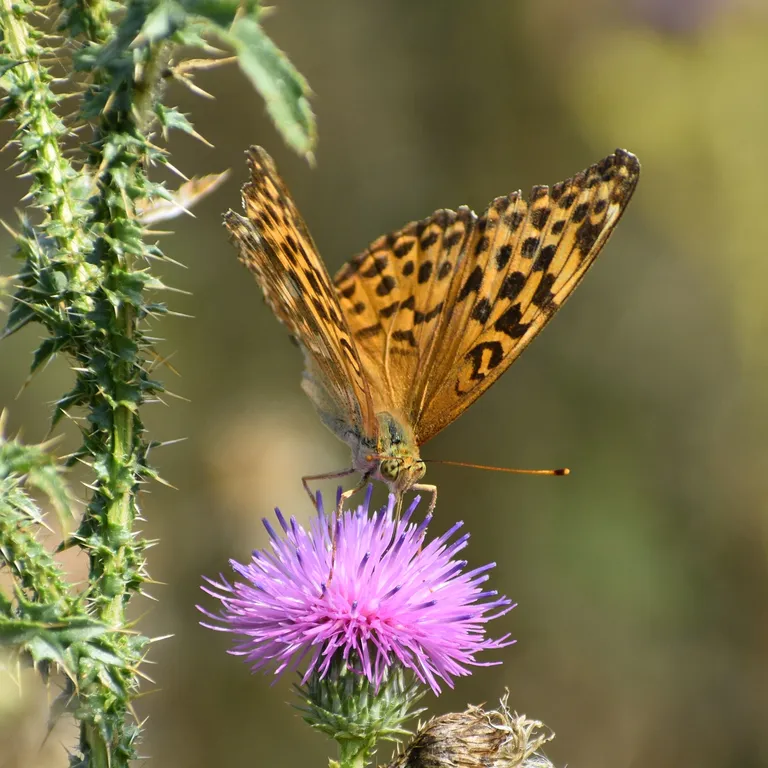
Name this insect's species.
Argynnis paphia
